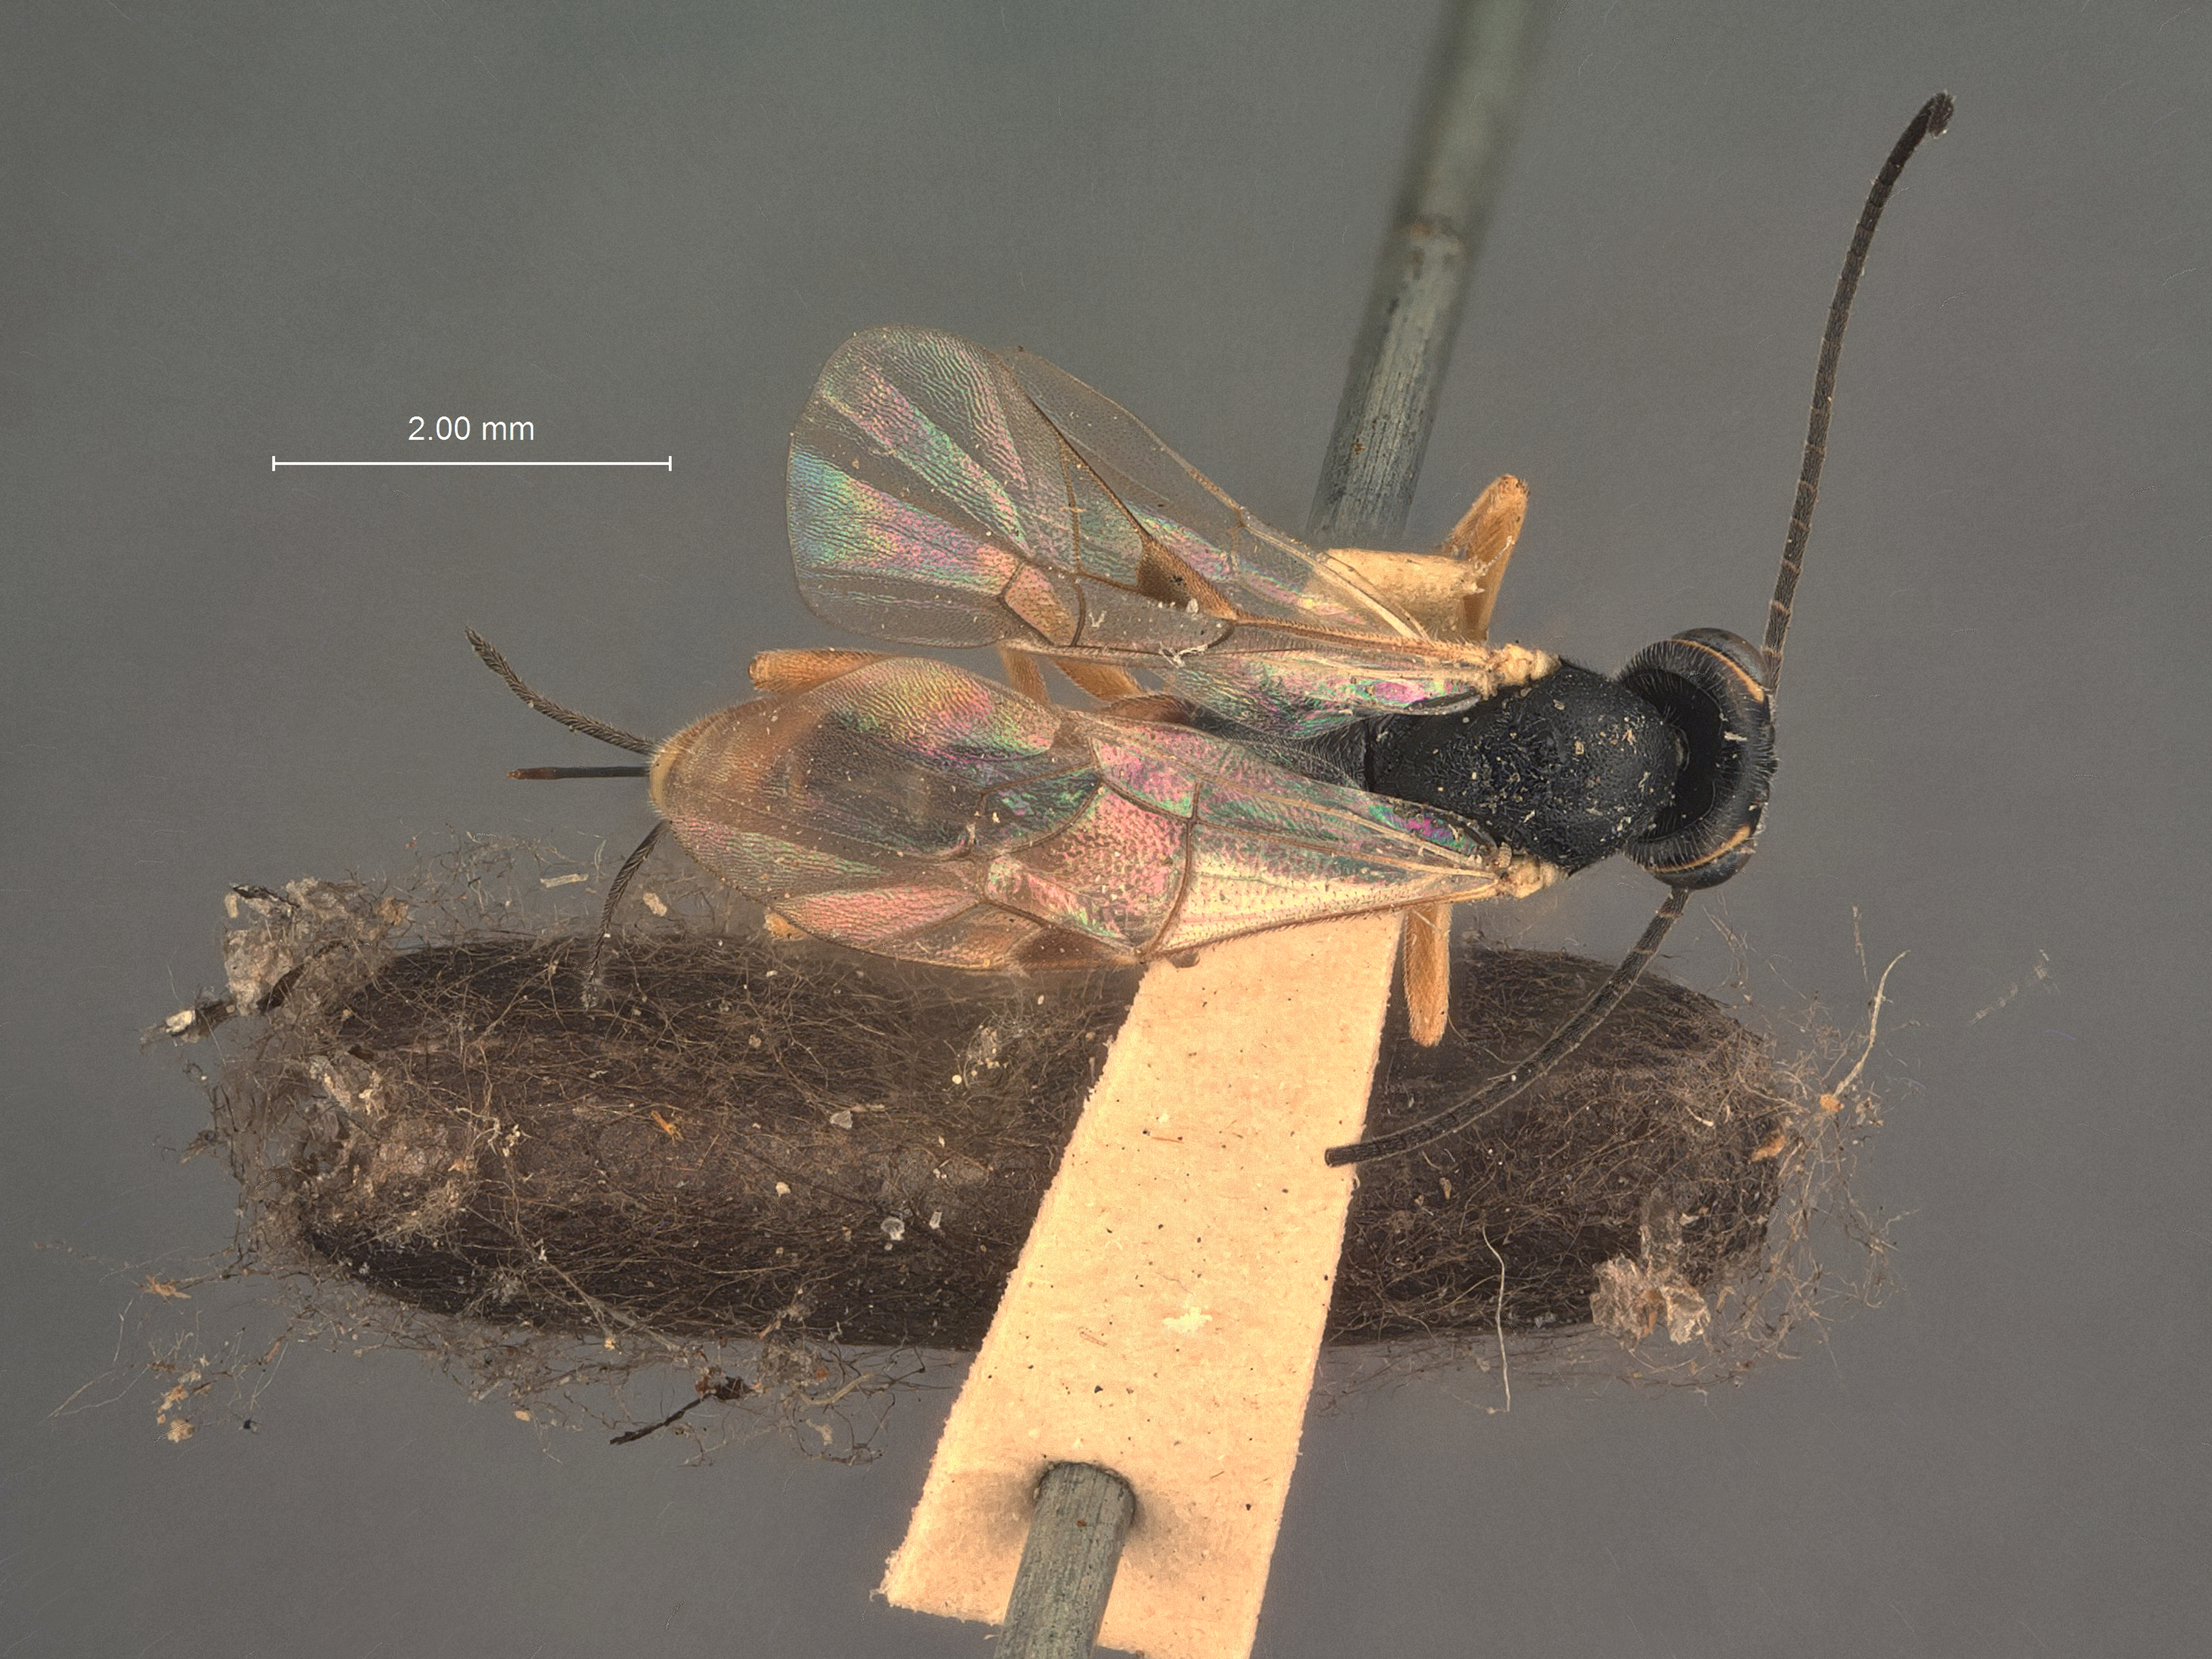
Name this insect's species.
Cremastus gallaecola
